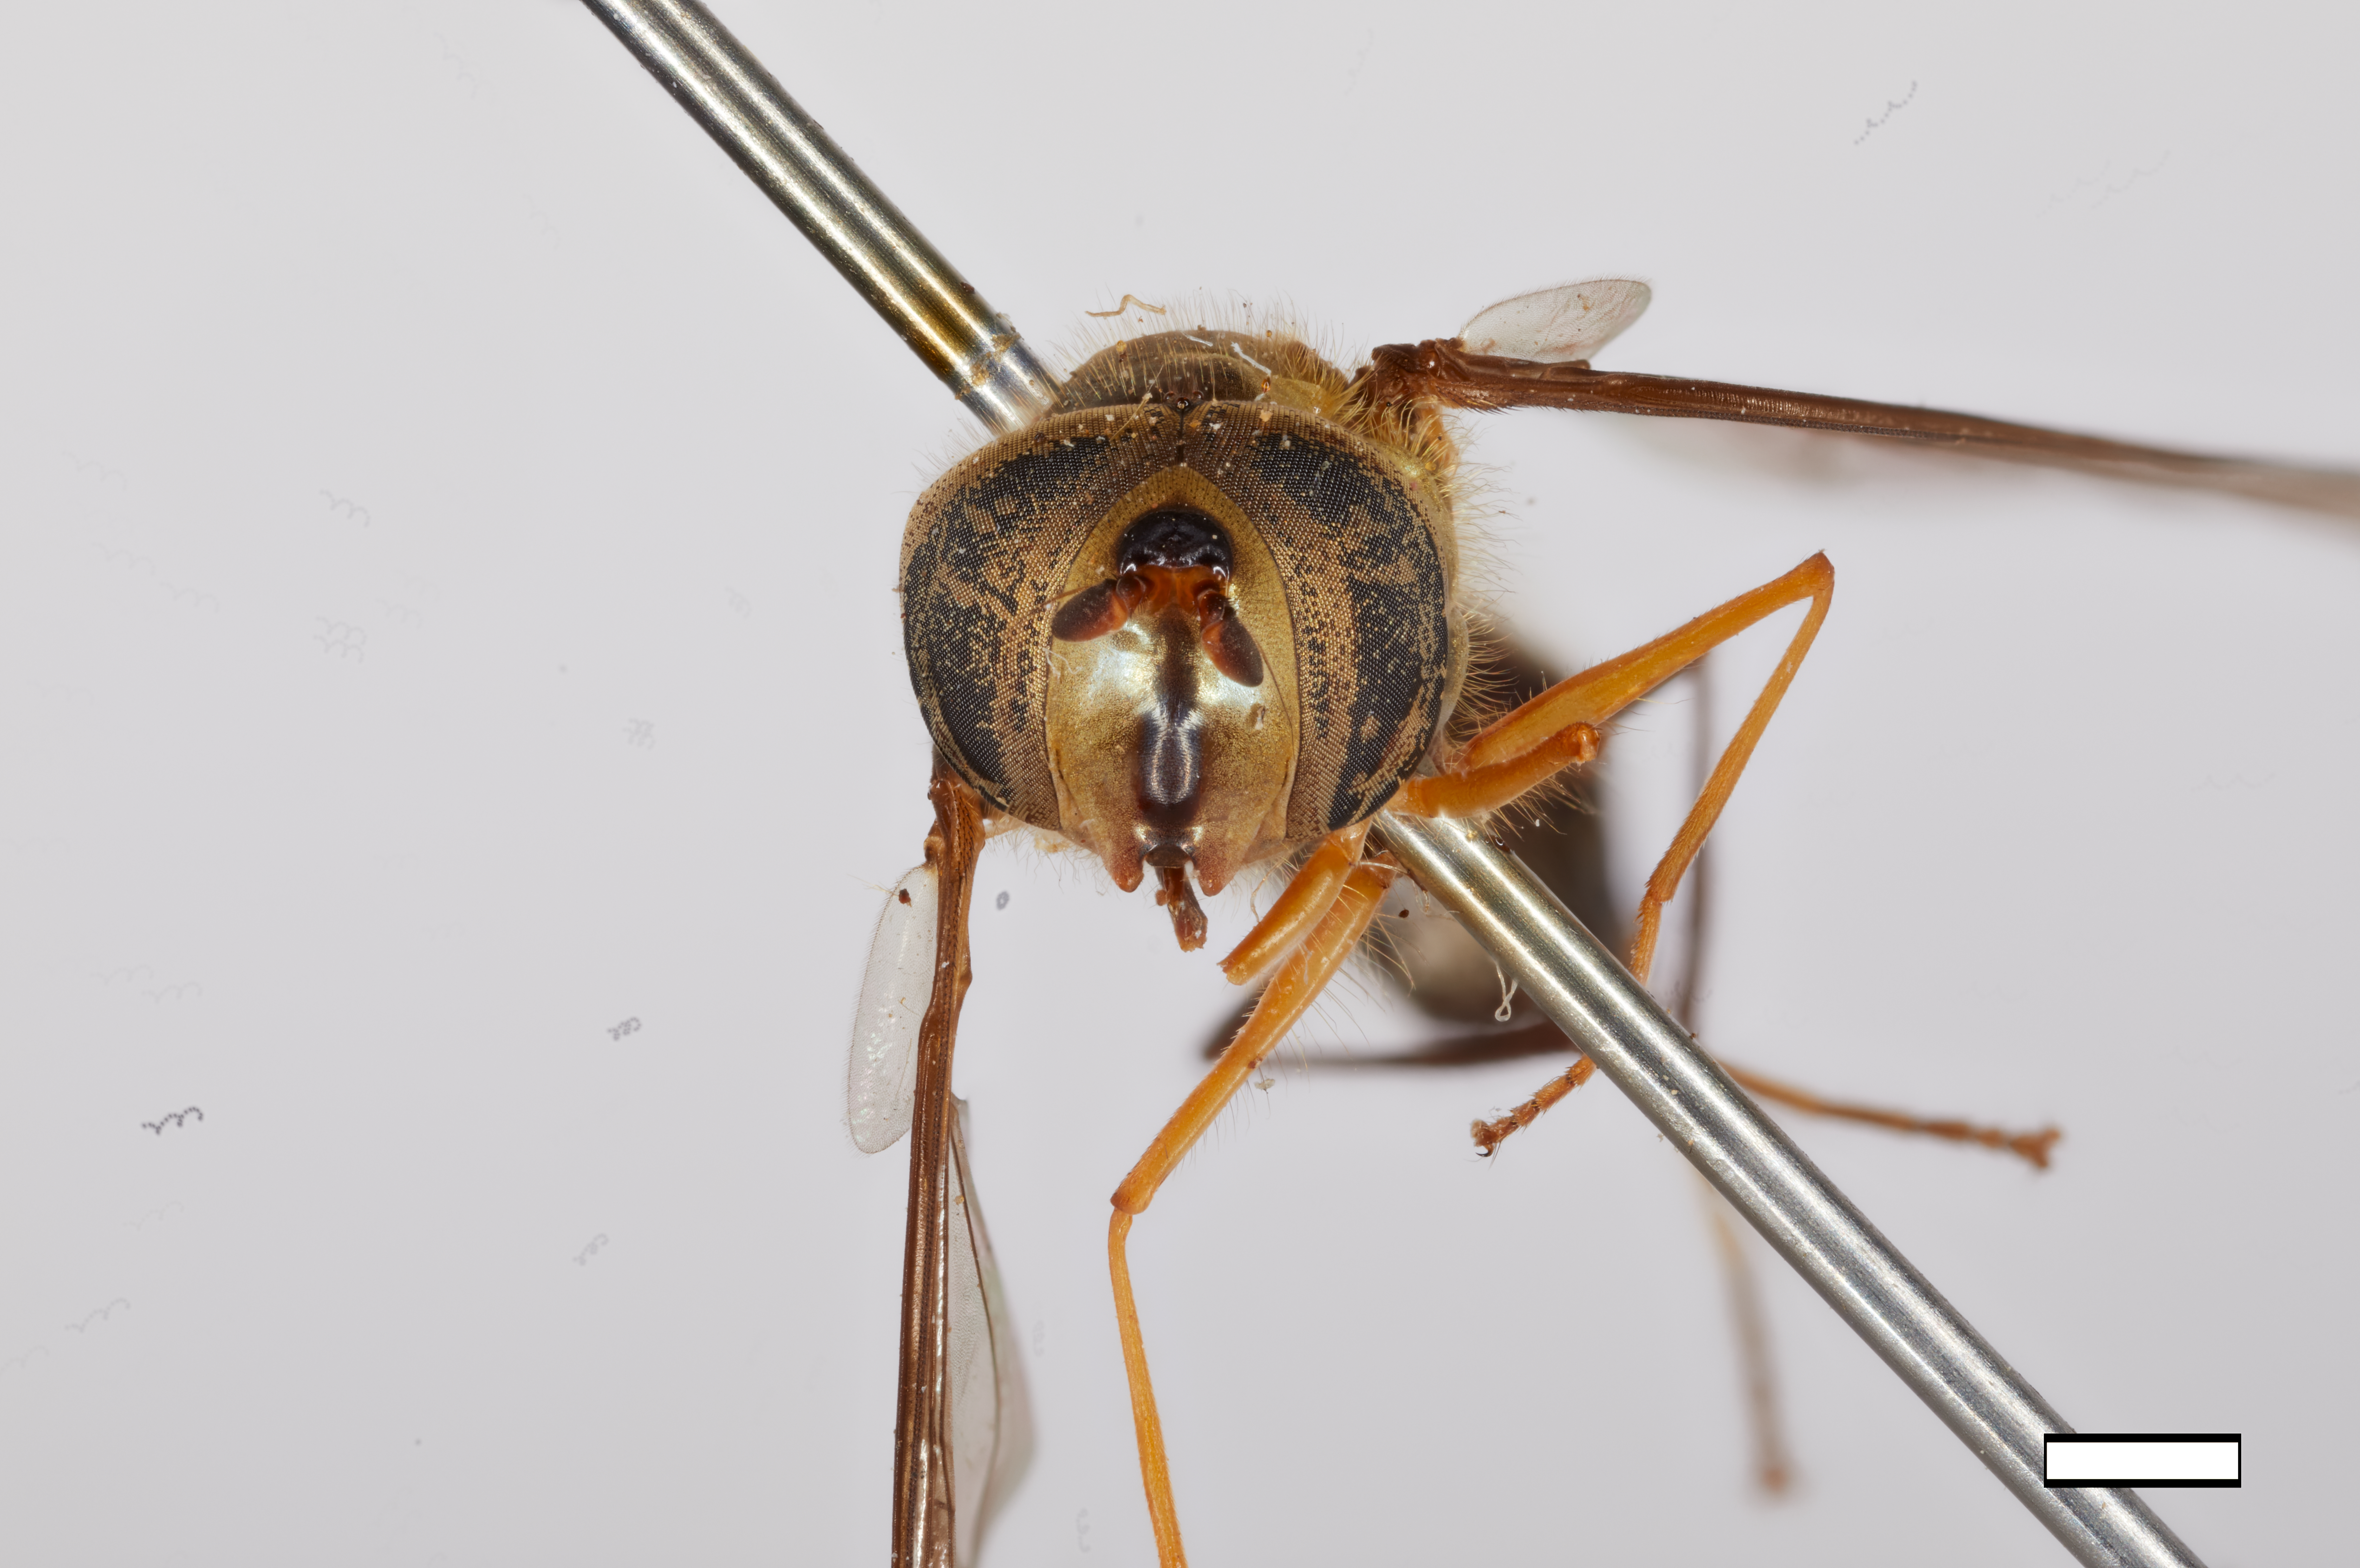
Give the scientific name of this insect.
Meliscaeva kusuma
